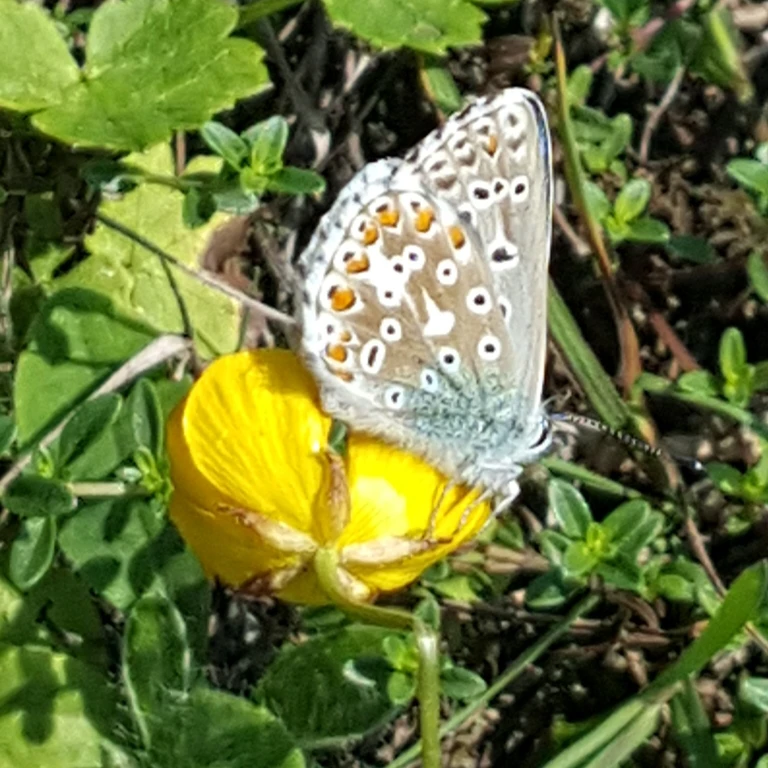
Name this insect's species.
Lysandra bellargus
